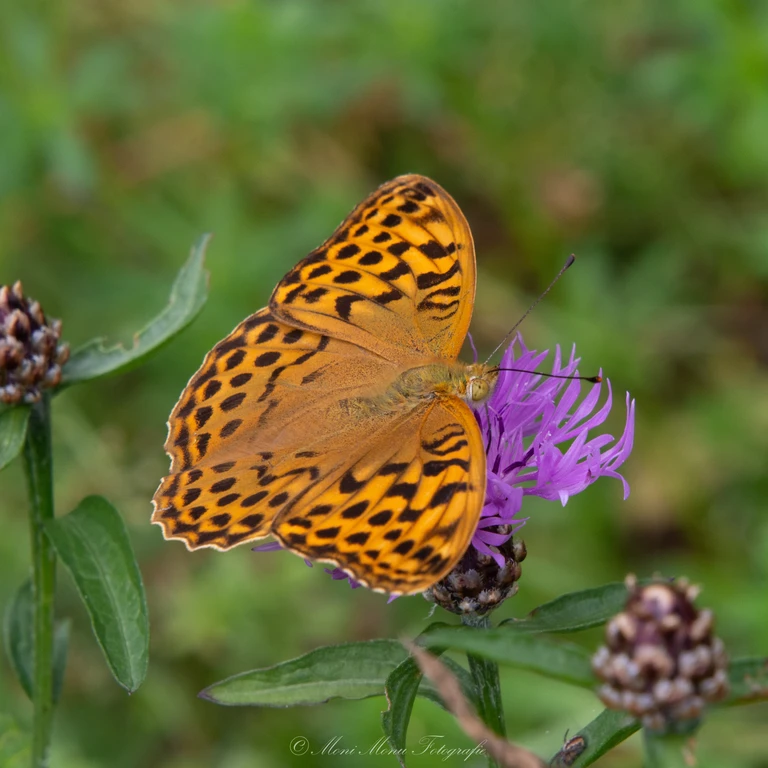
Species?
Argynnis paphia
